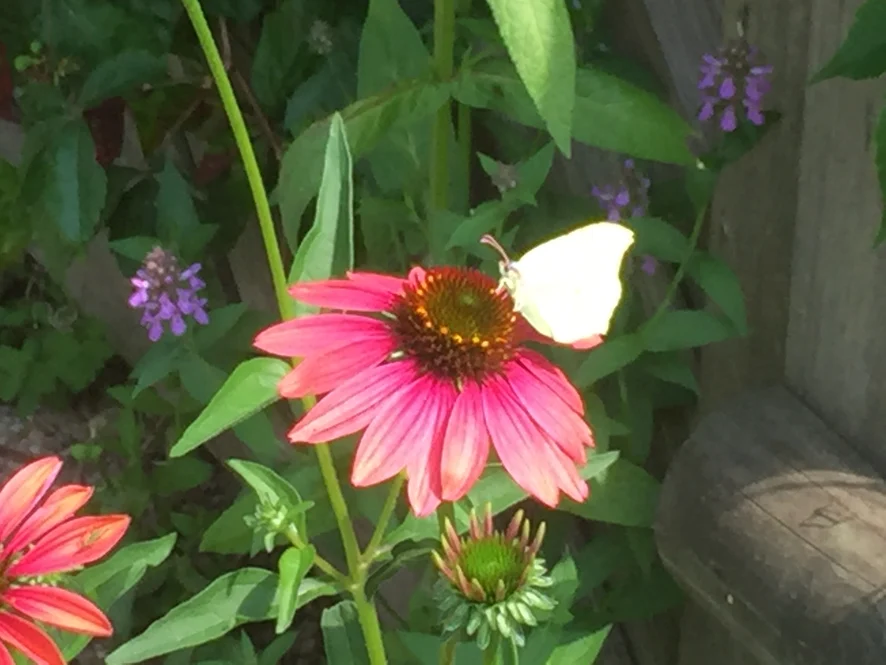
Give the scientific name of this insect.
Gonepteryx rhamni
